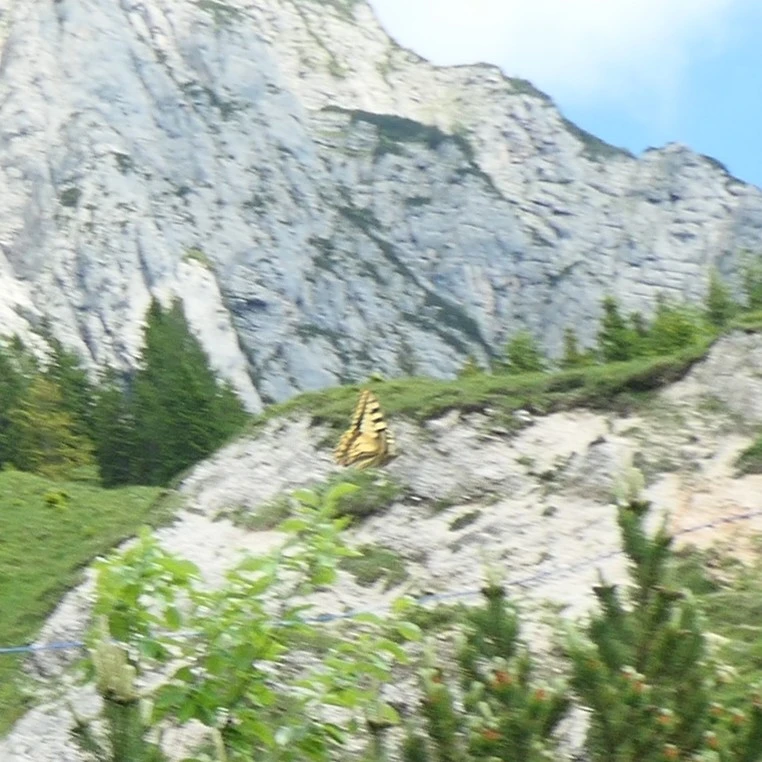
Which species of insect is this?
Papilio machaon
